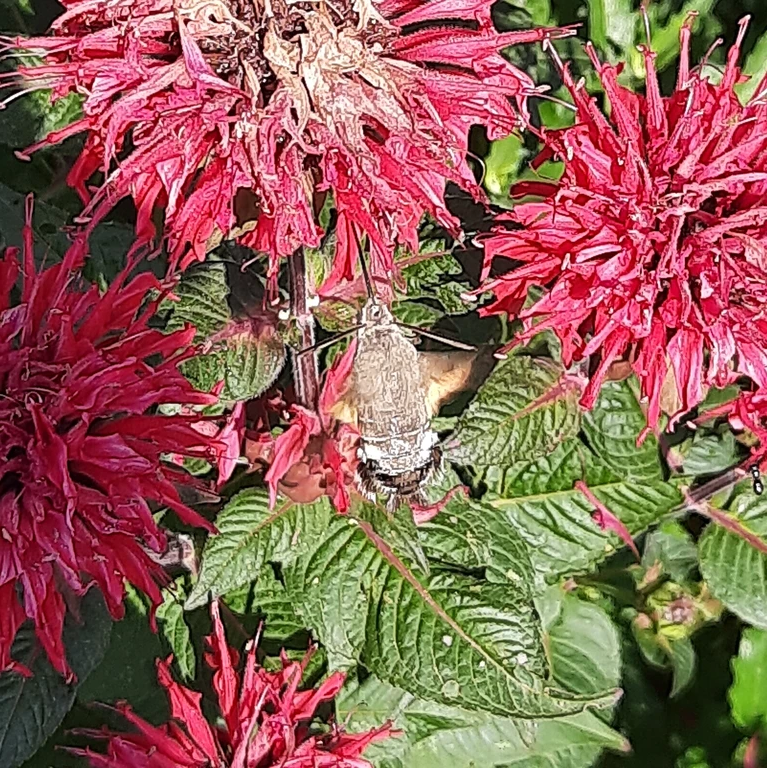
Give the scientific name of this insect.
Macroglossum stellatarum
